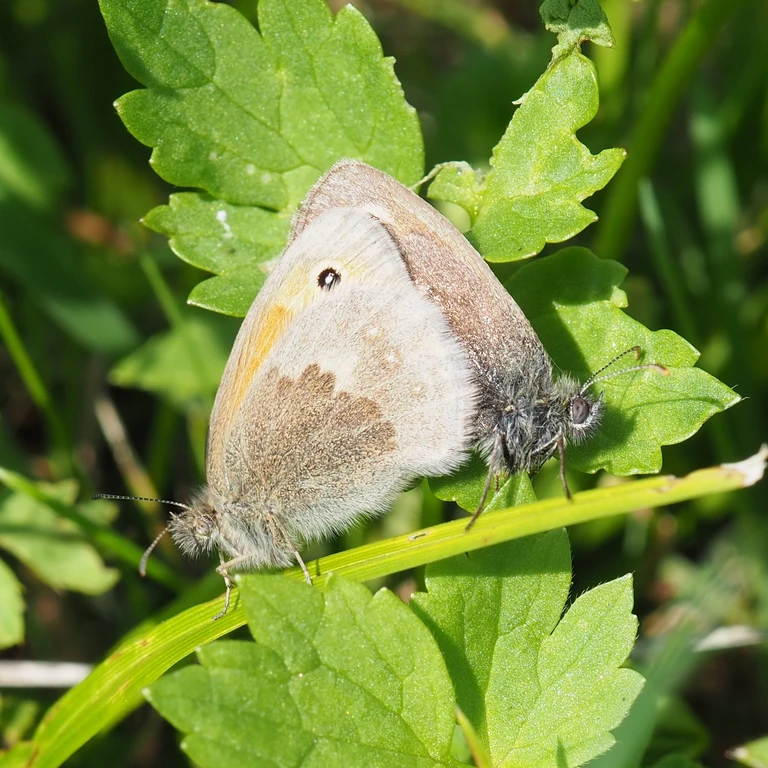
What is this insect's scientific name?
Coenonympha pamphilus
